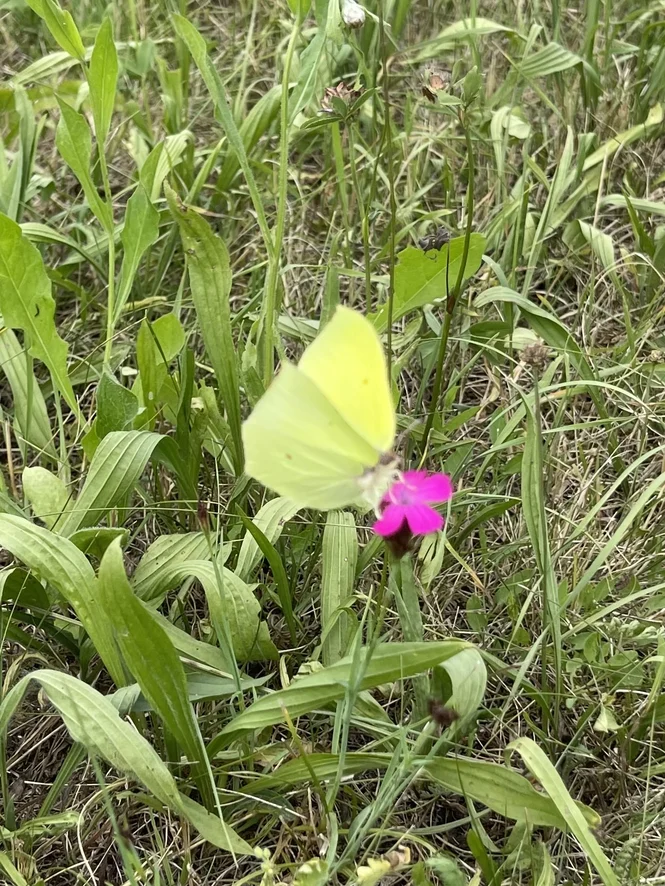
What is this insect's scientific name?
Gonepteryx rhamni
